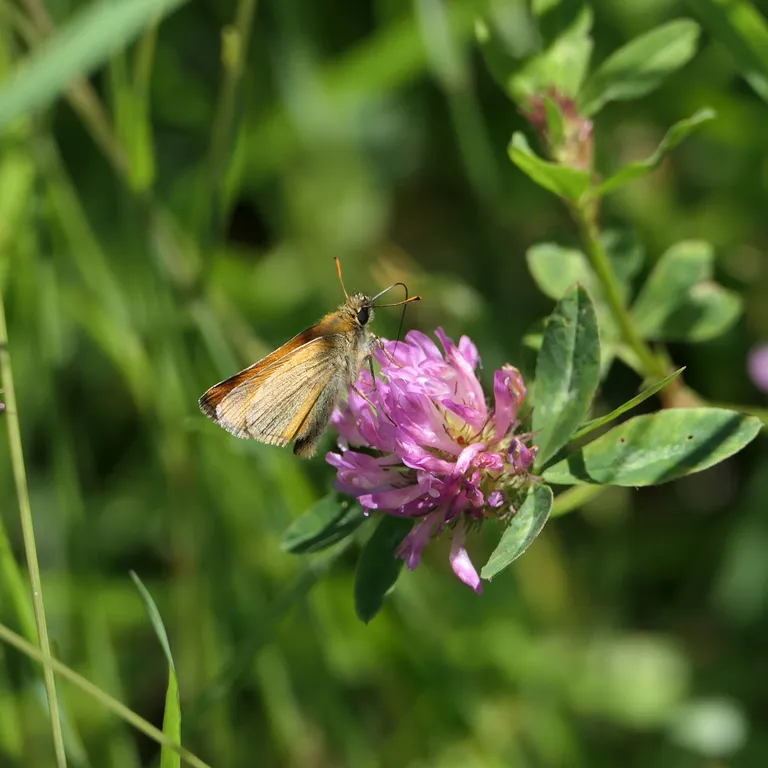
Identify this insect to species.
Thymelicus sylvestris
